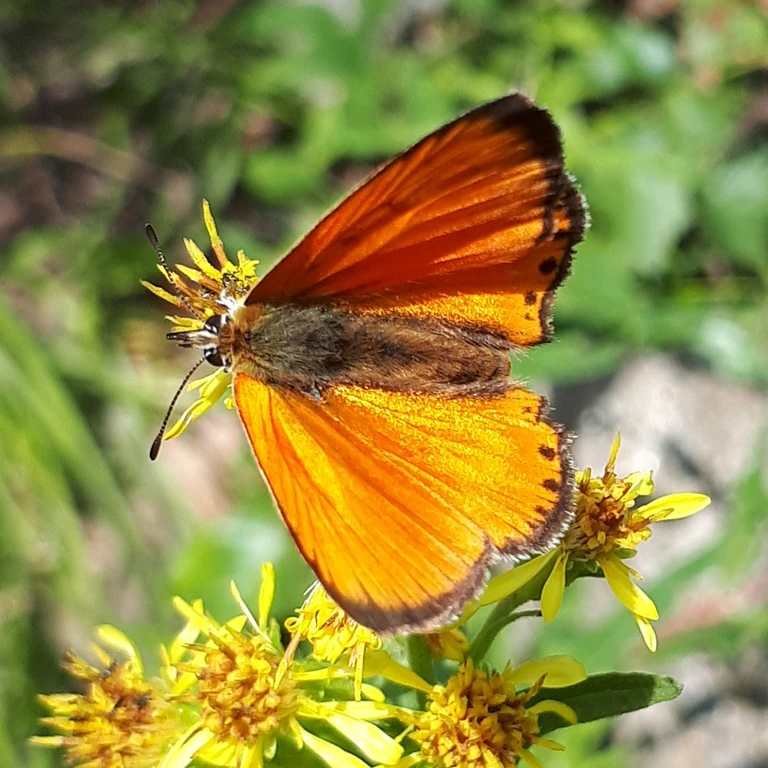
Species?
Lycaena virgaureae
